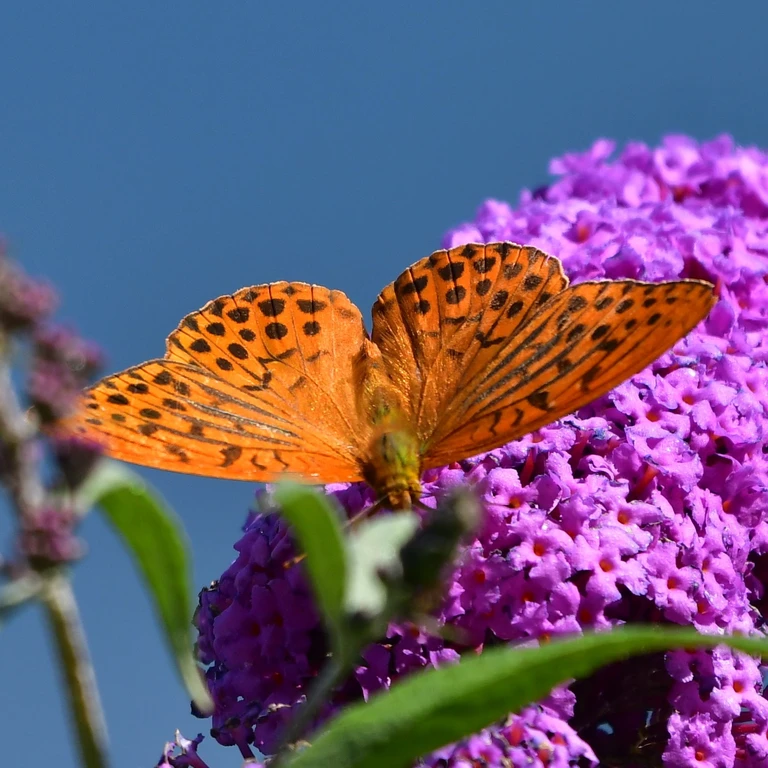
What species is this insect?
Argynnis paphia
